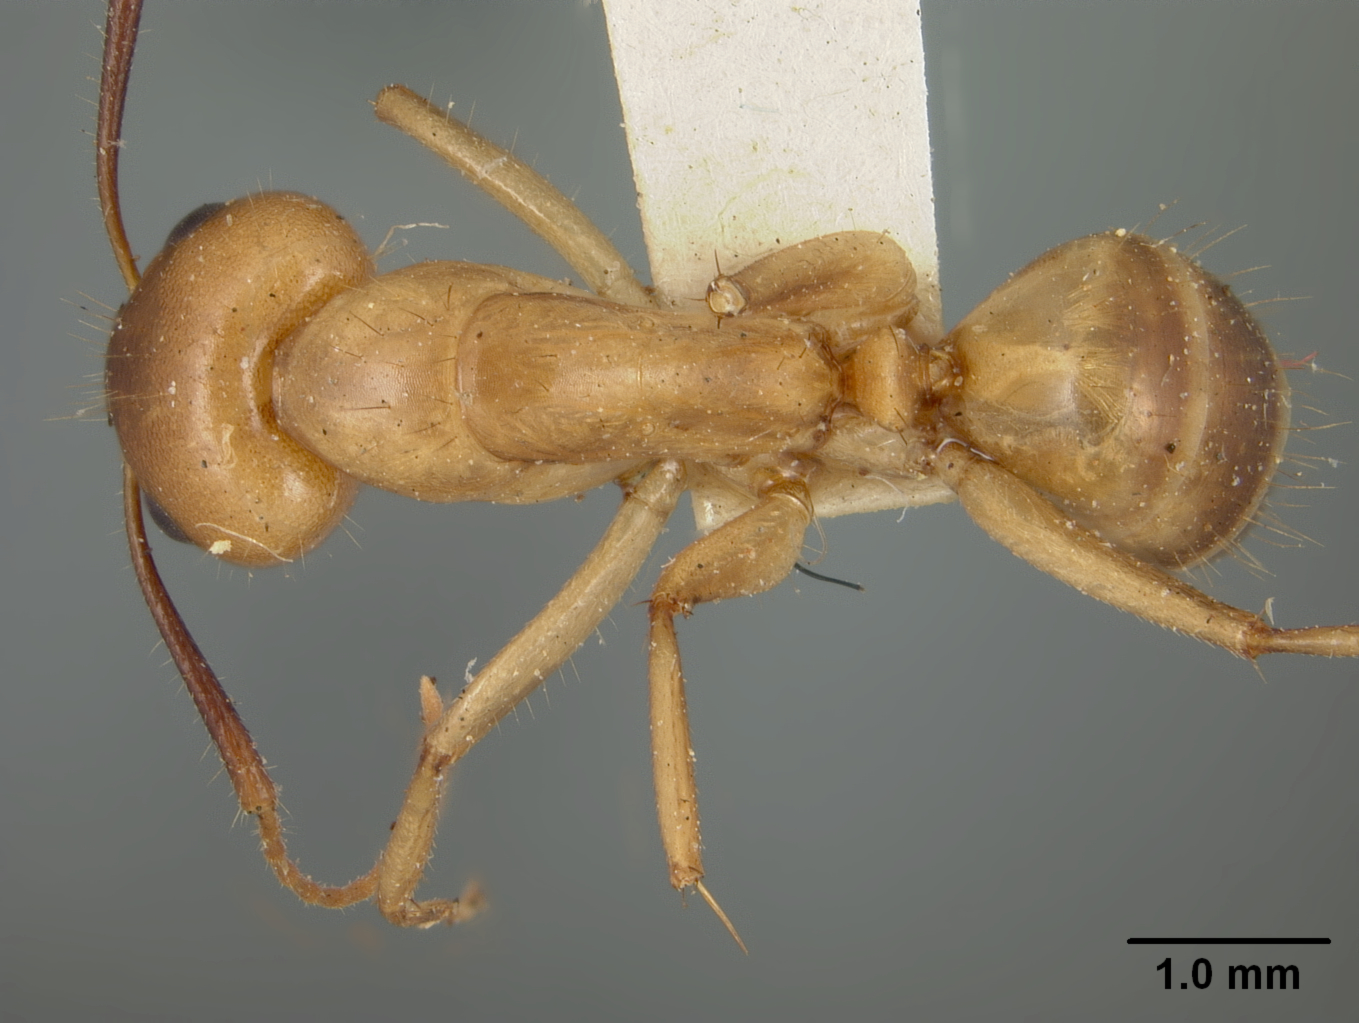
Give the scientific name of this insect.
Camponotus fragilis
